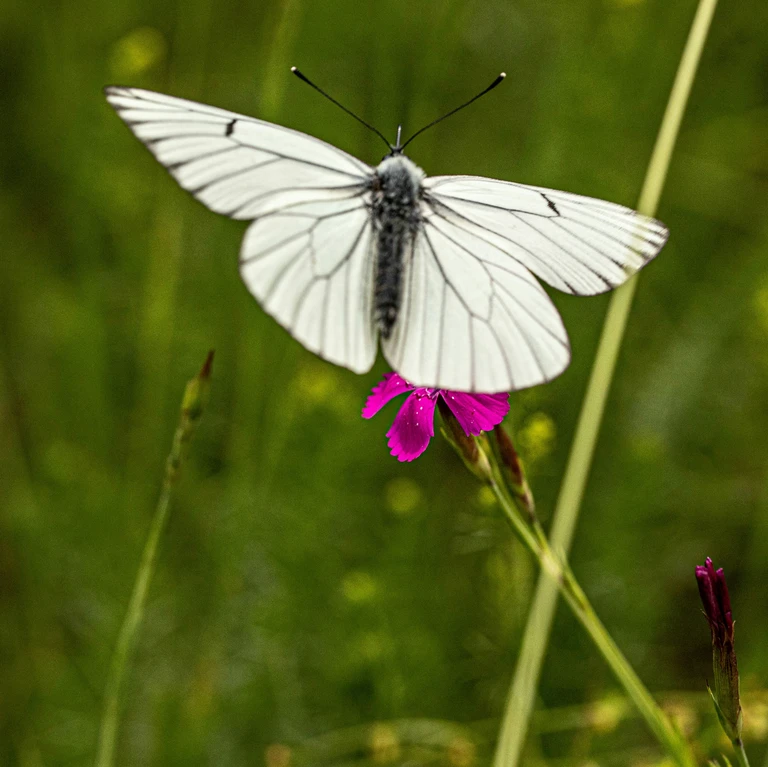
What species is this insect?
Aporia crataegi
